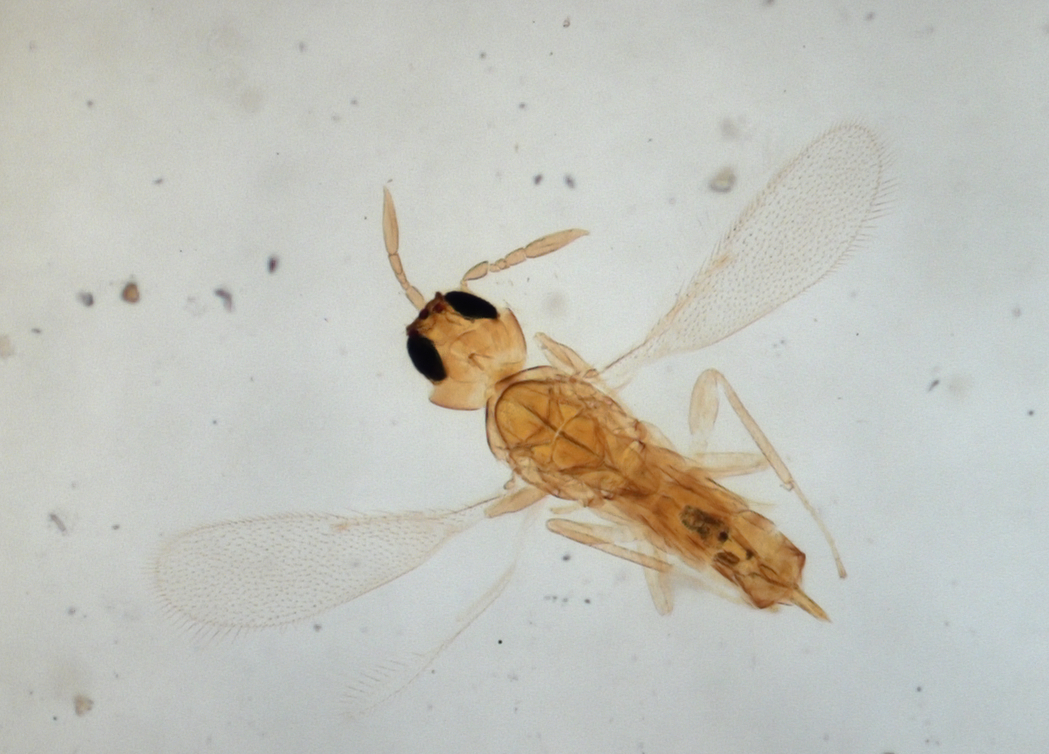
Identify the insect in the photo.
Paraphelinus tomaspidis
